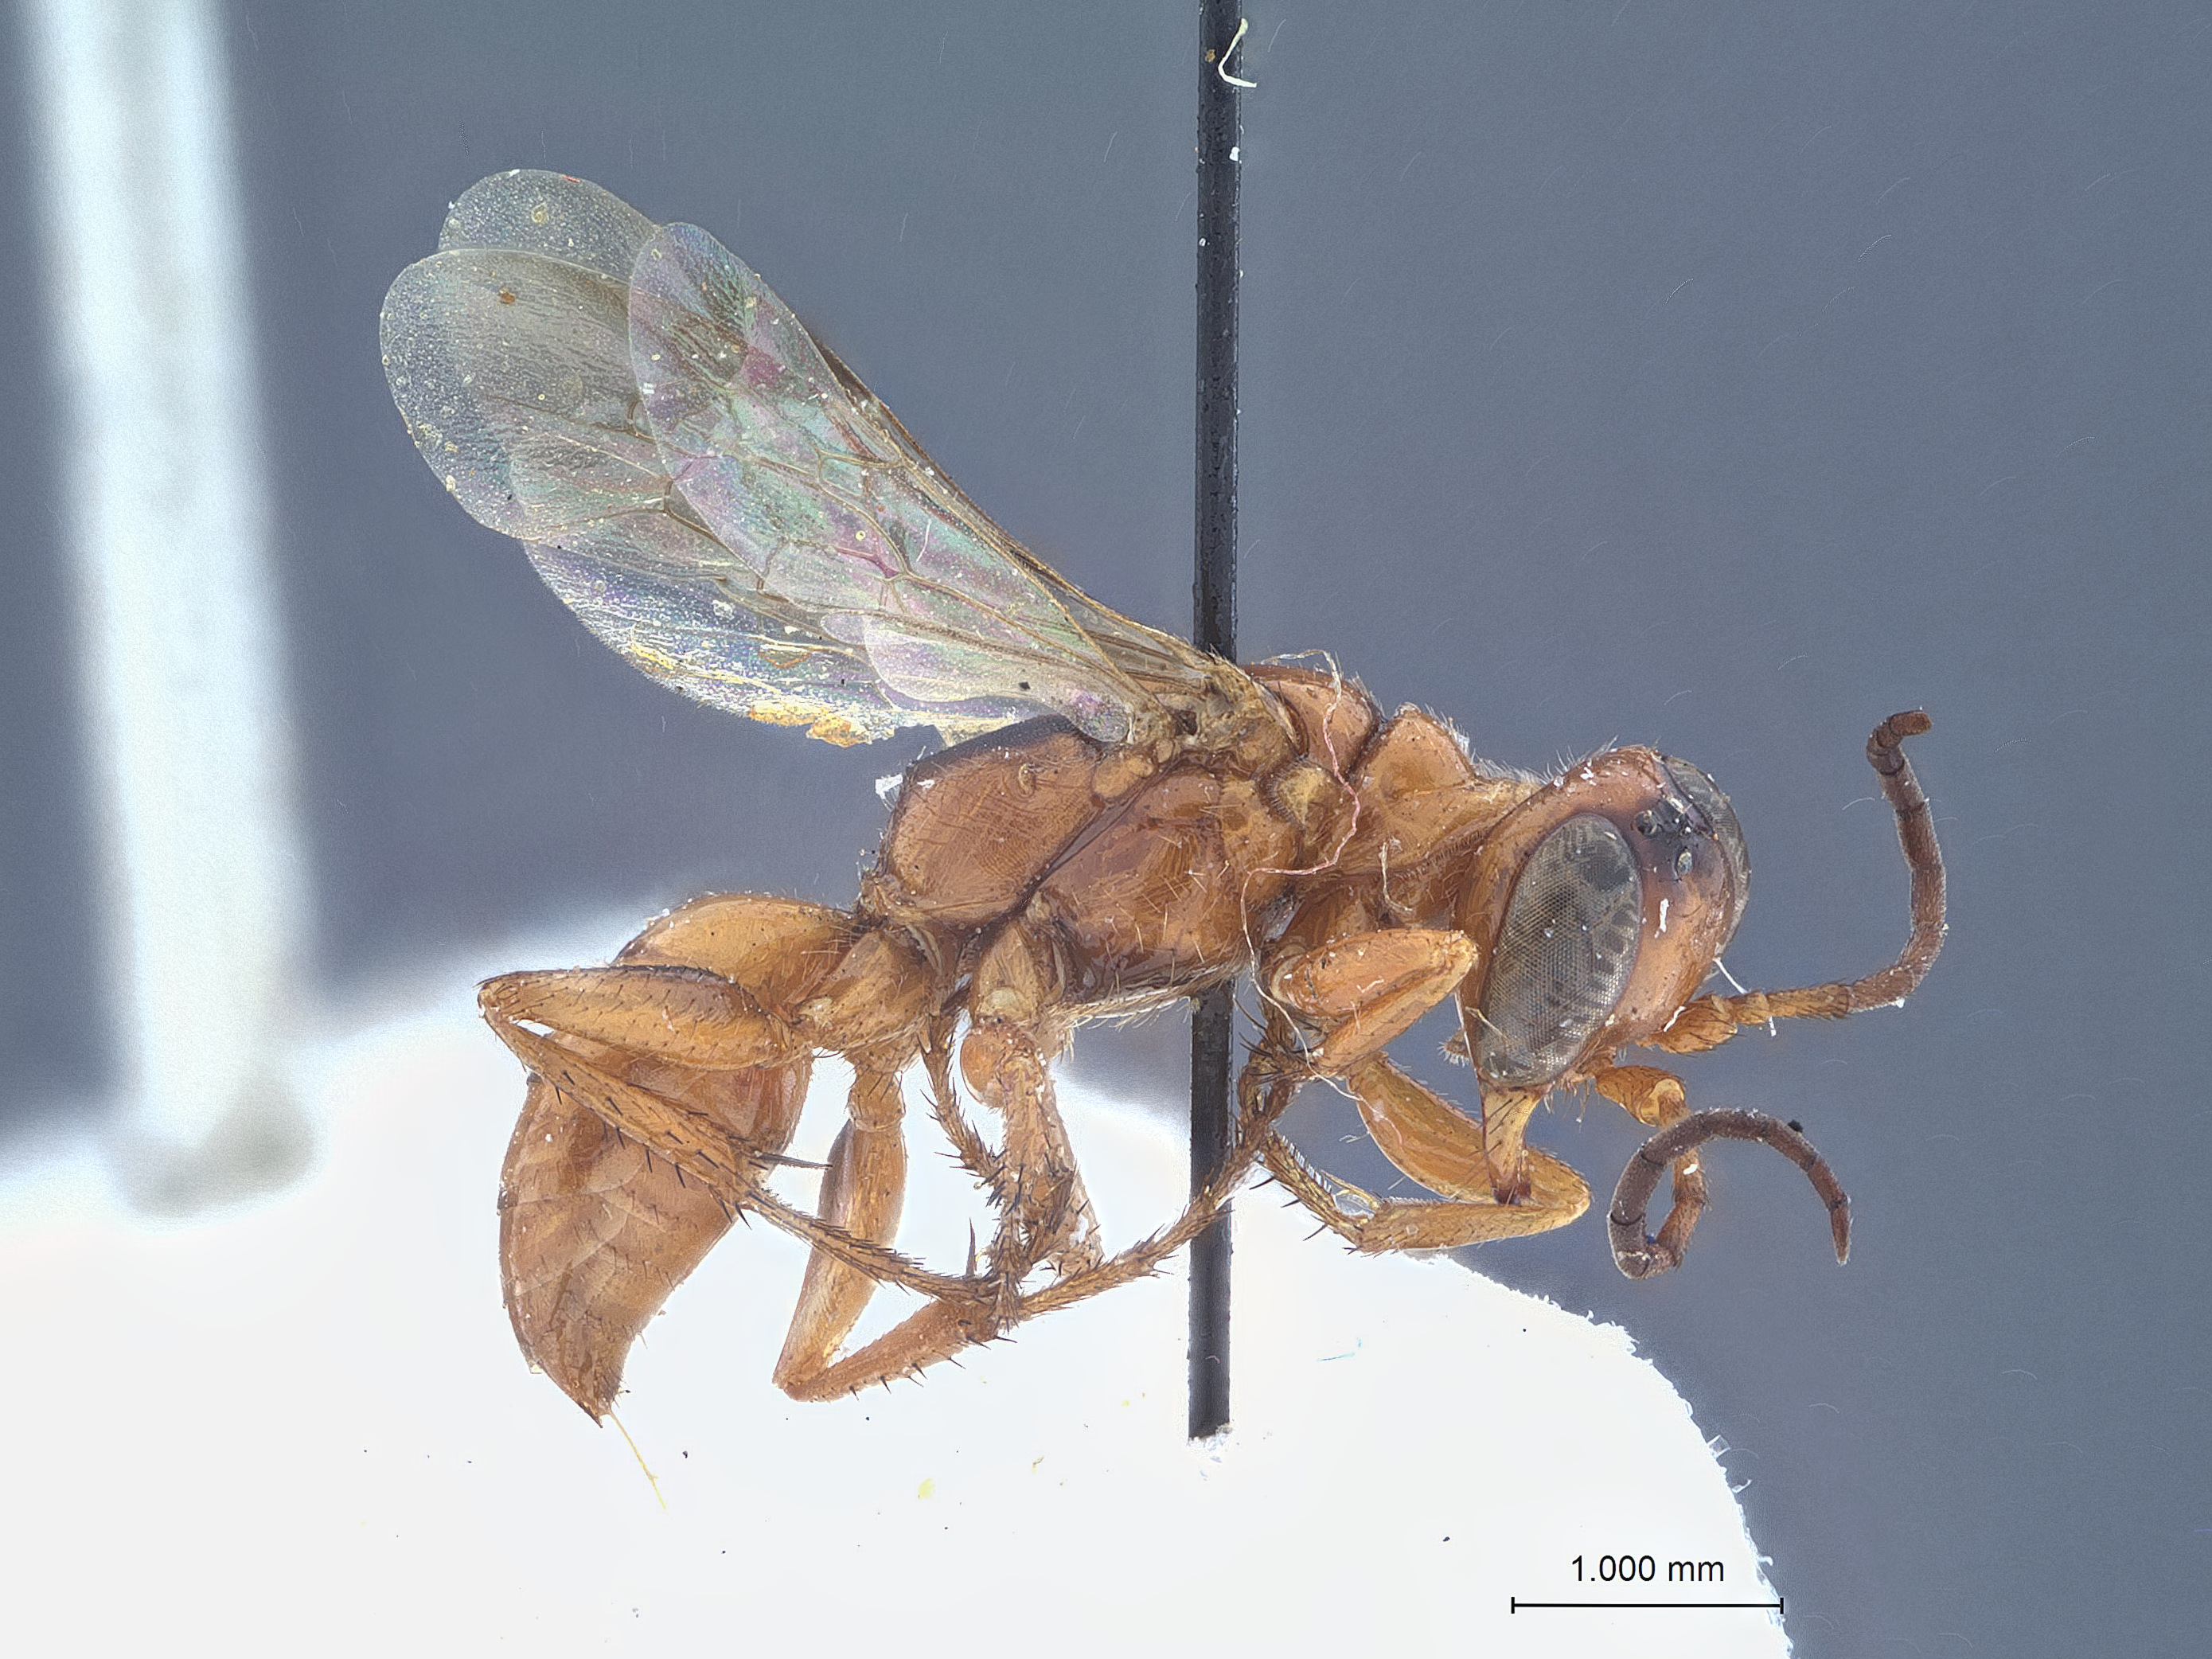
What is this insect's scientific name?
Diploplectron relativus
